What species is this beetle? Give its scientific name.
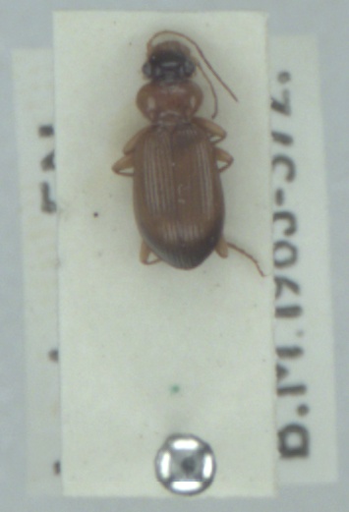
Leistus terminatus
